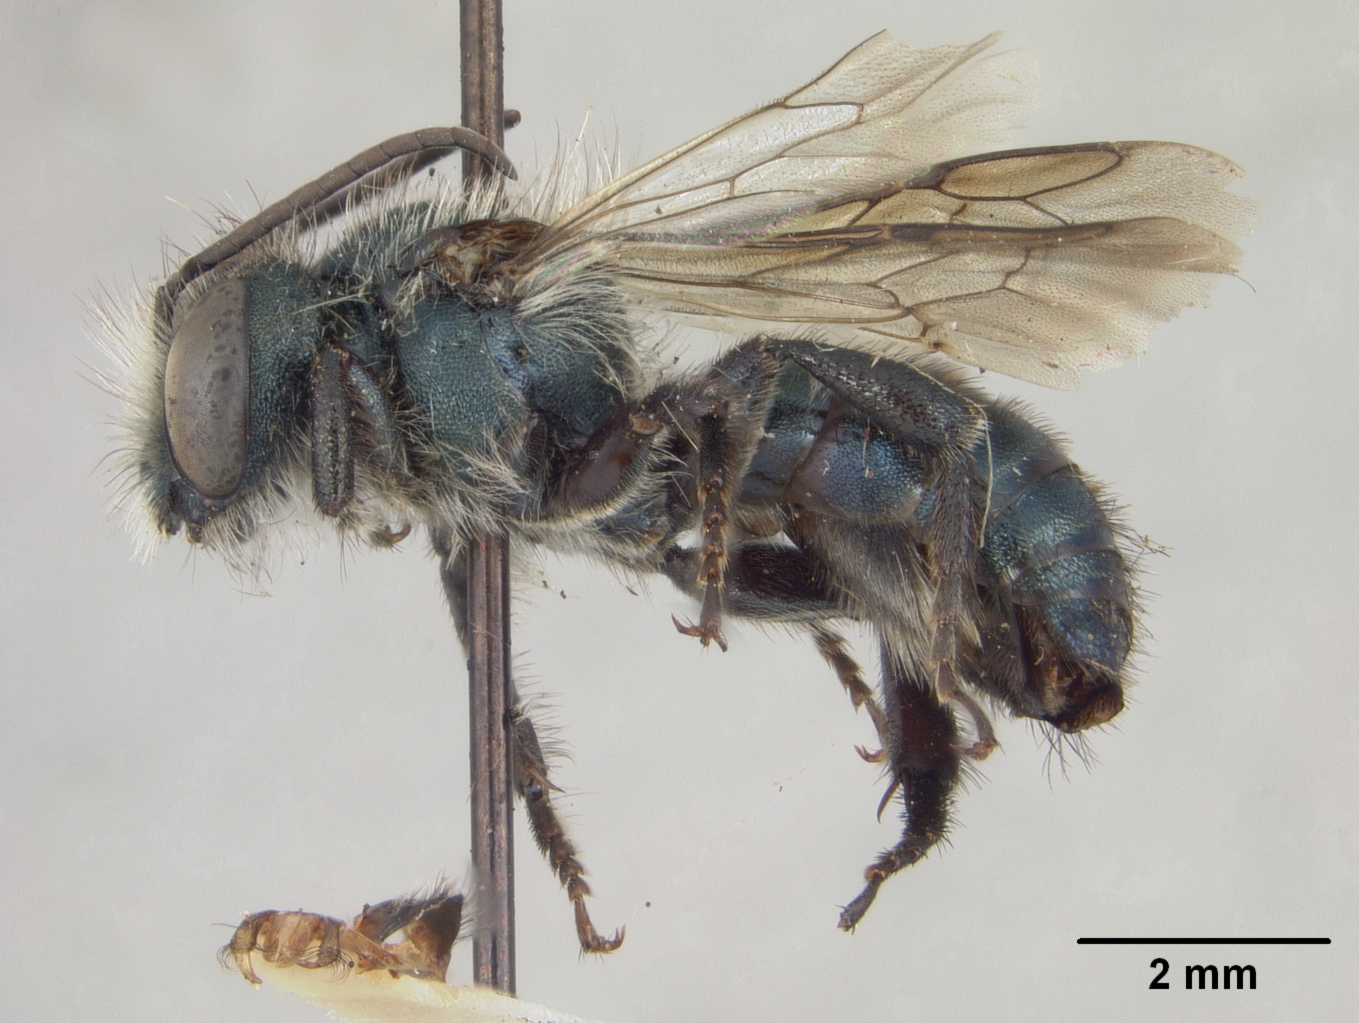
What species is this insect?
Osmia hemera
